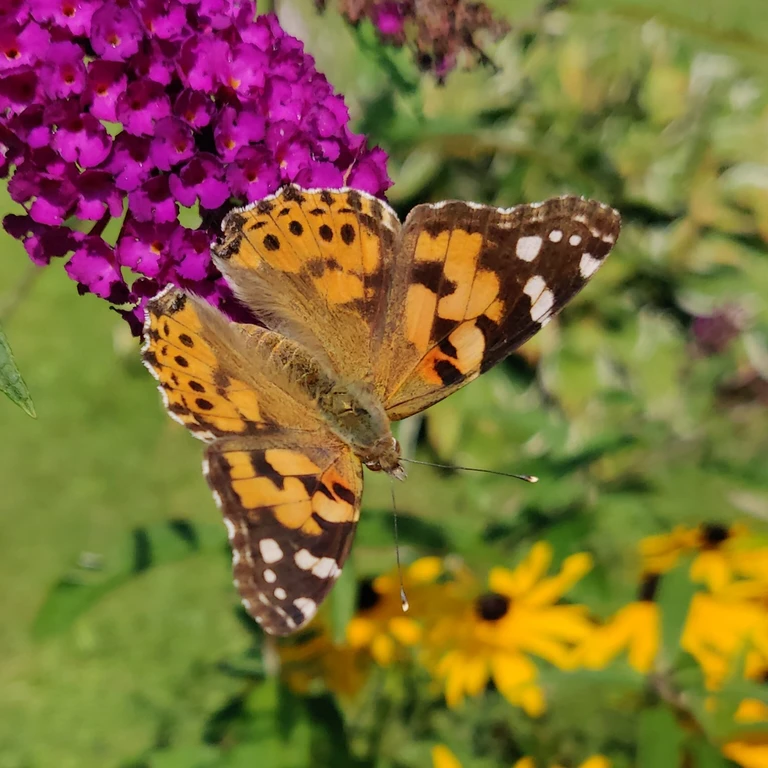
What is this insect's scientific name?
Vanessa cardui
